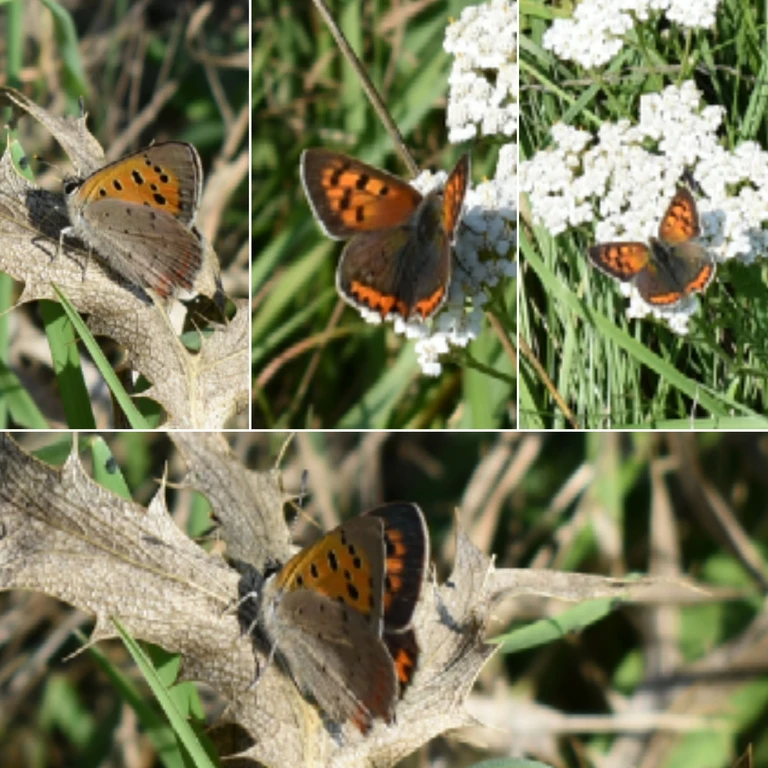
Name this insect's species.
Lycaena phlaeas
